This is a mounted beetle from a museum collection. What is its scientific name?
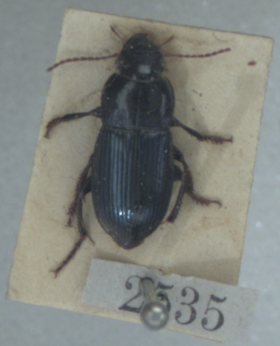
Harpalus rubripes
